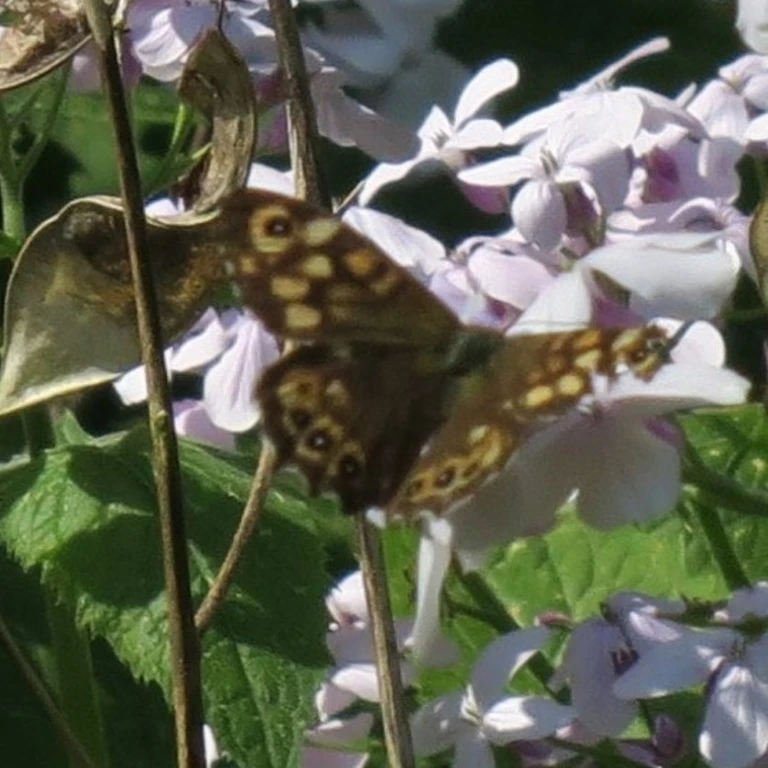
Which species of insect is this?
Pararge aegeria
